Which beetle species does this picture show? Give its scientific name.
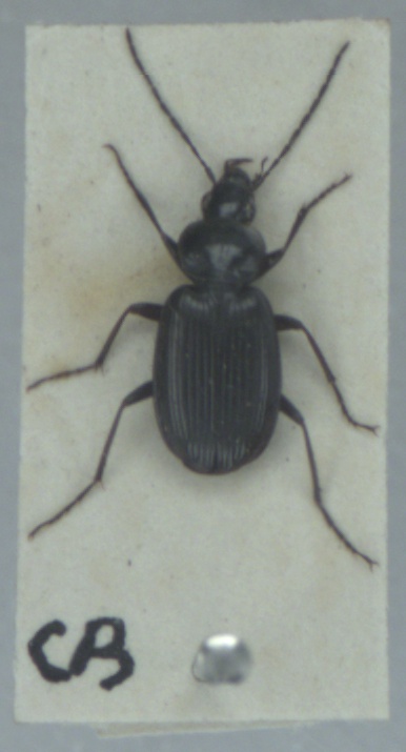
Agonum emarginatum
